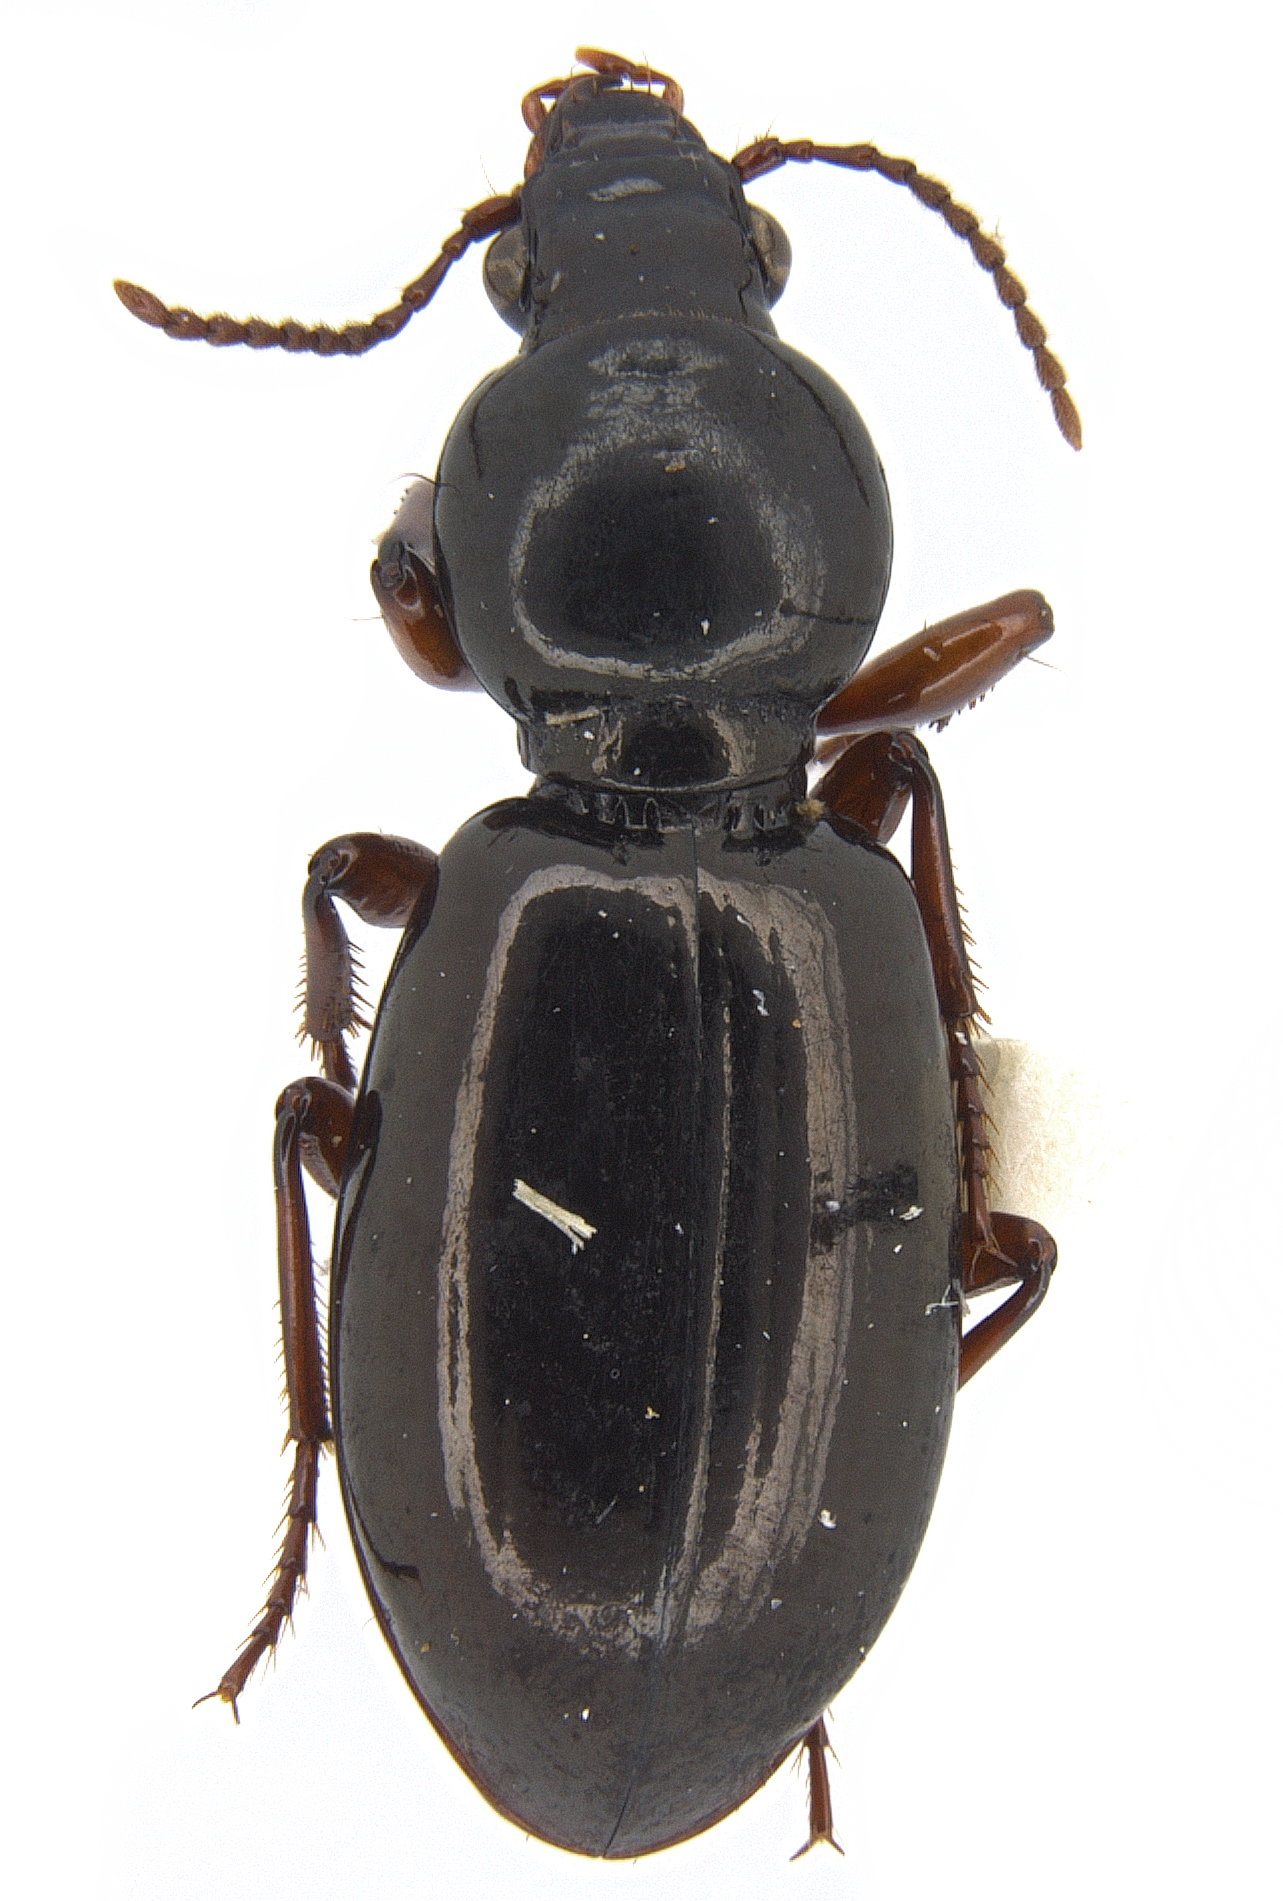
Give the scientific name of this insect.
Miscodera arctica
